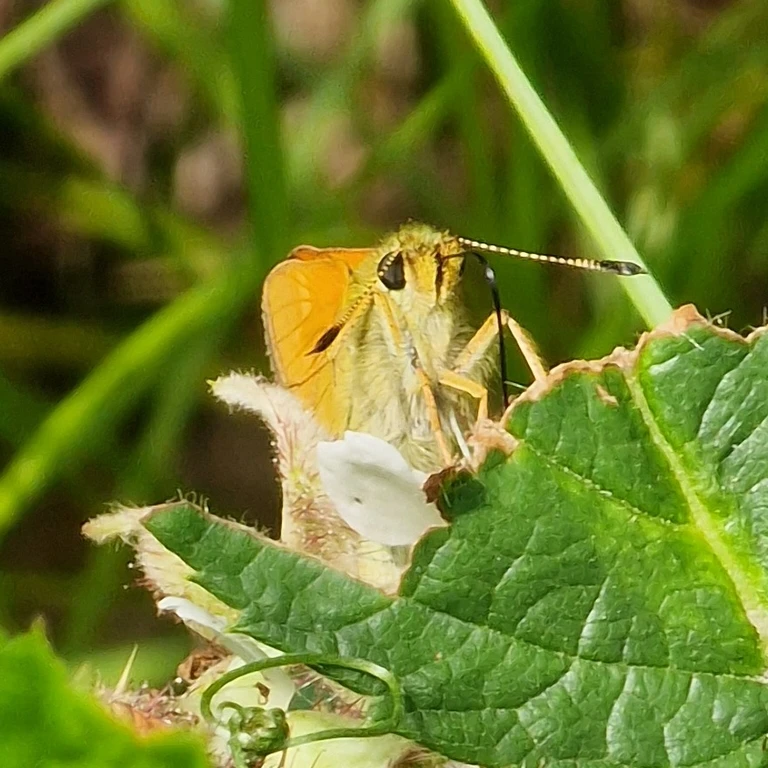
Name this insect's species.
Ochlodes sylvanus (also Ochlodes venata)
